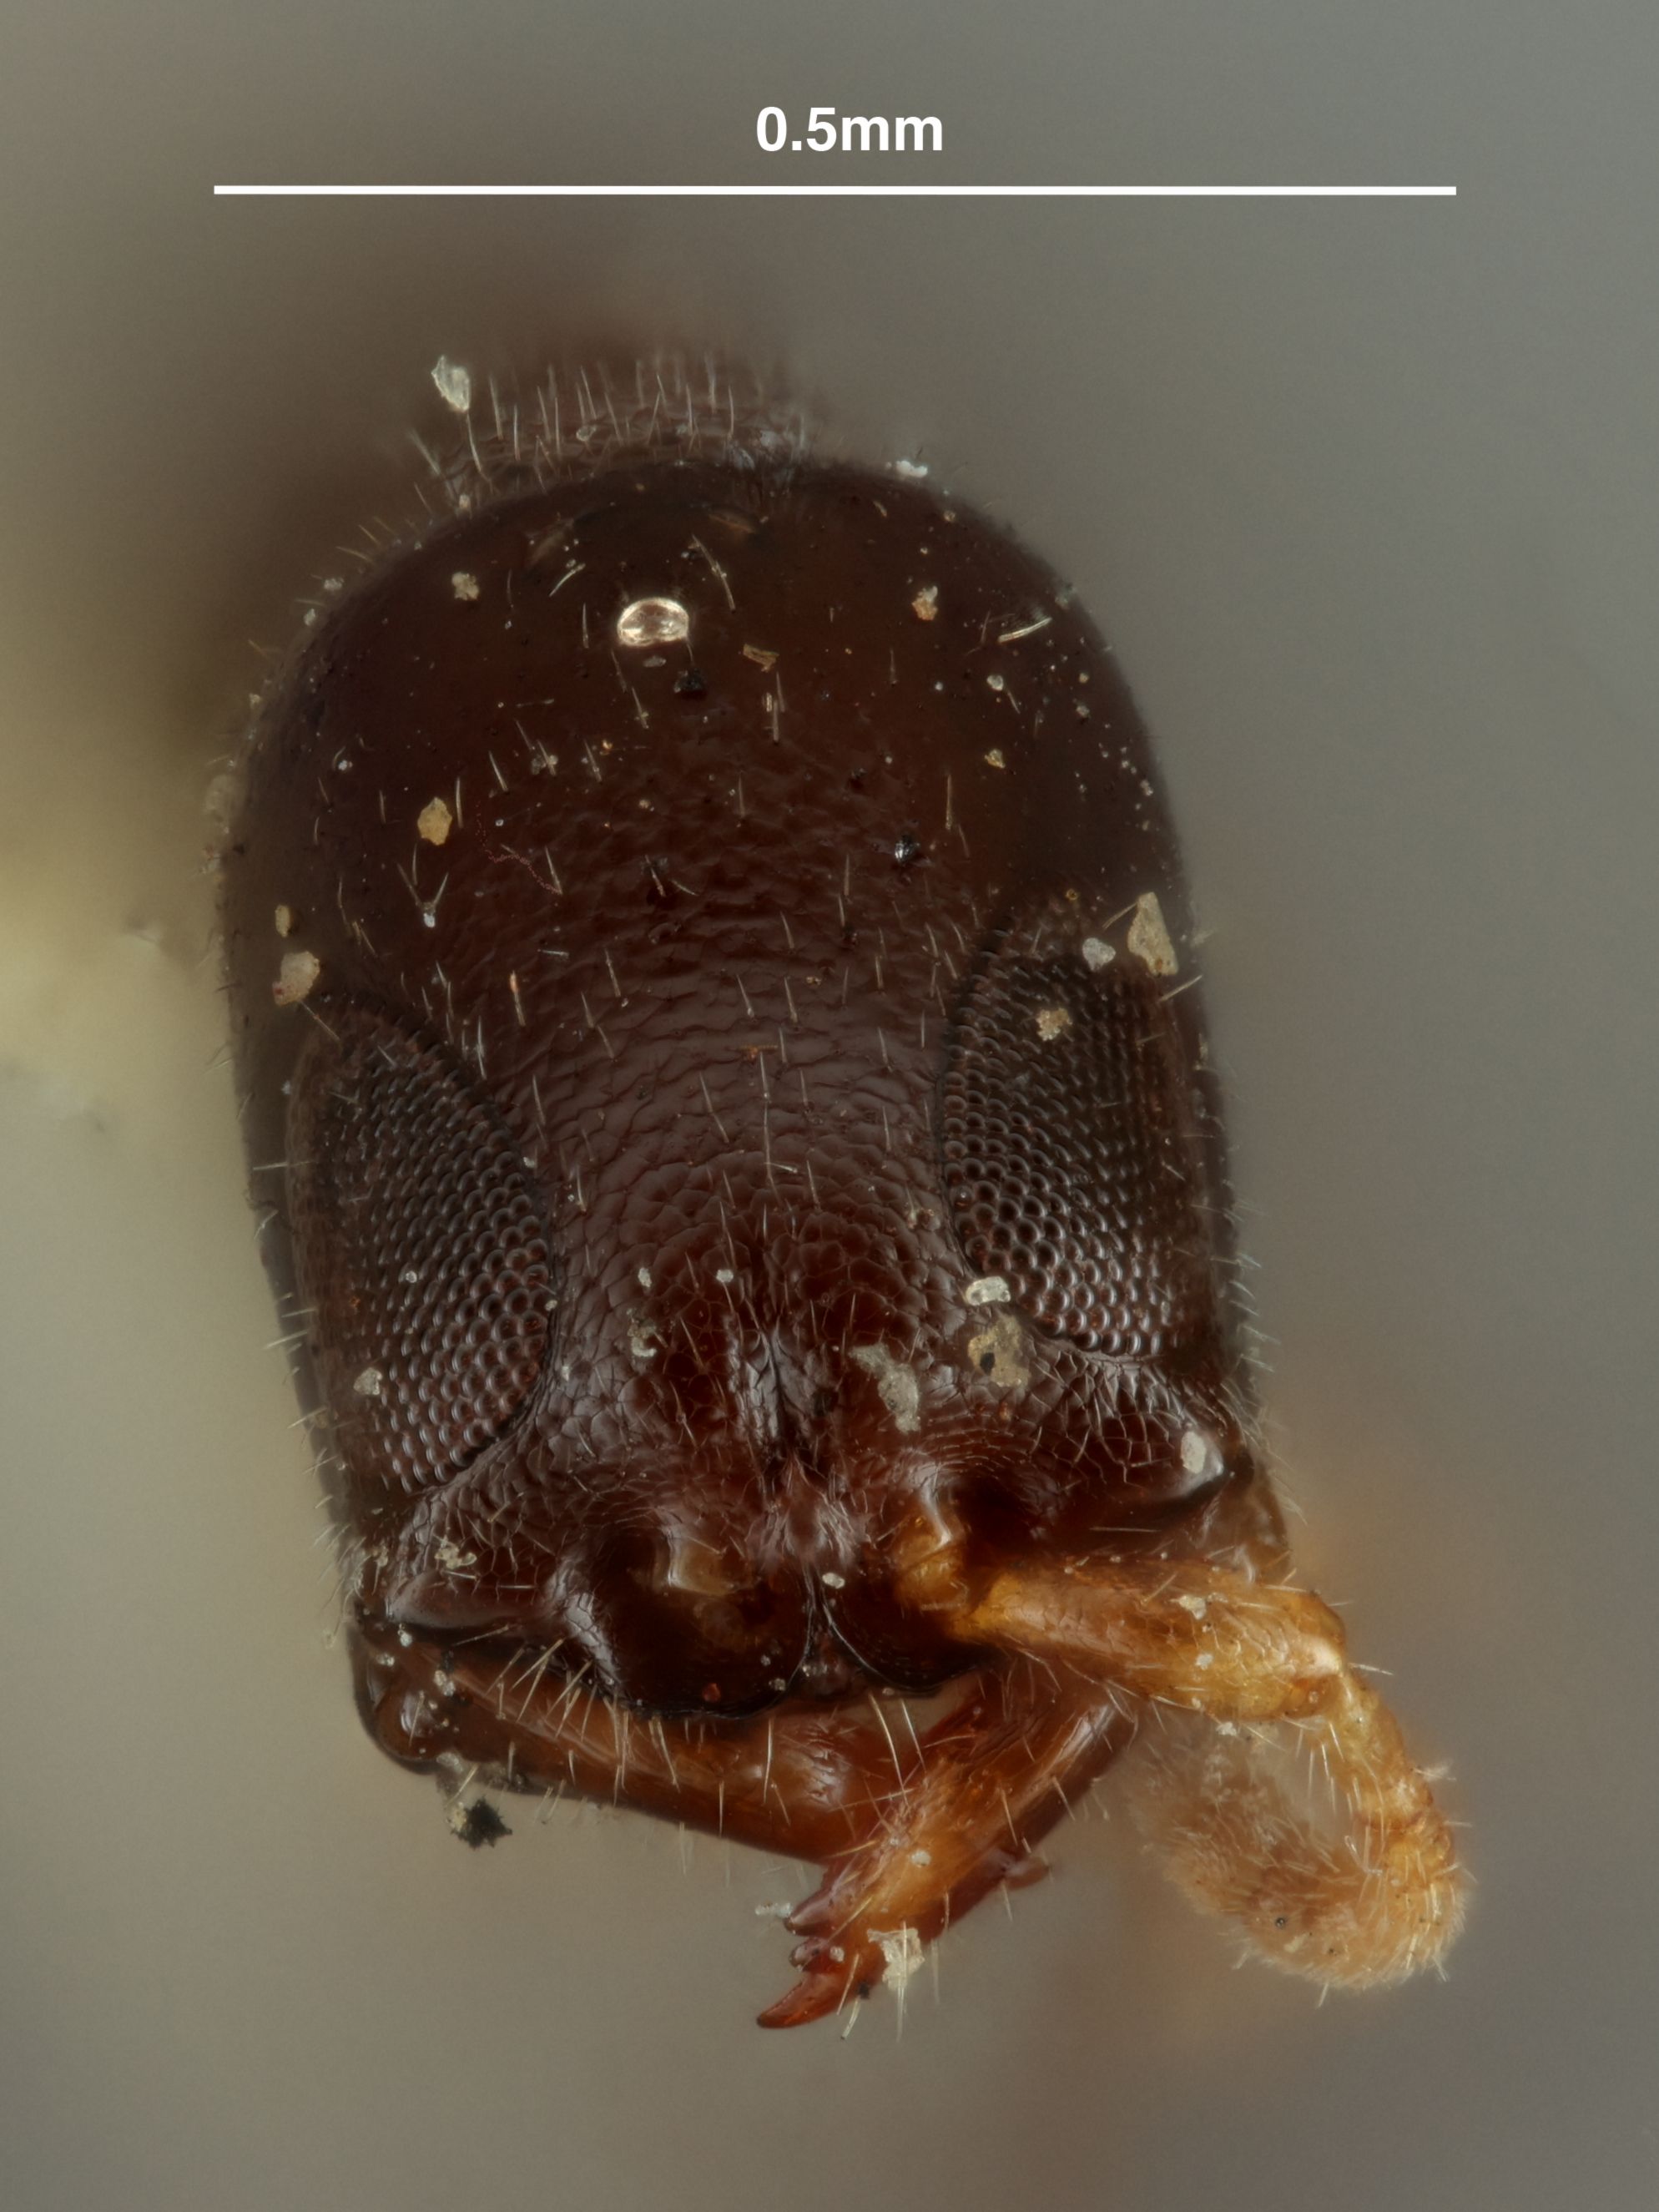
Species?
Nesepyris ewa
